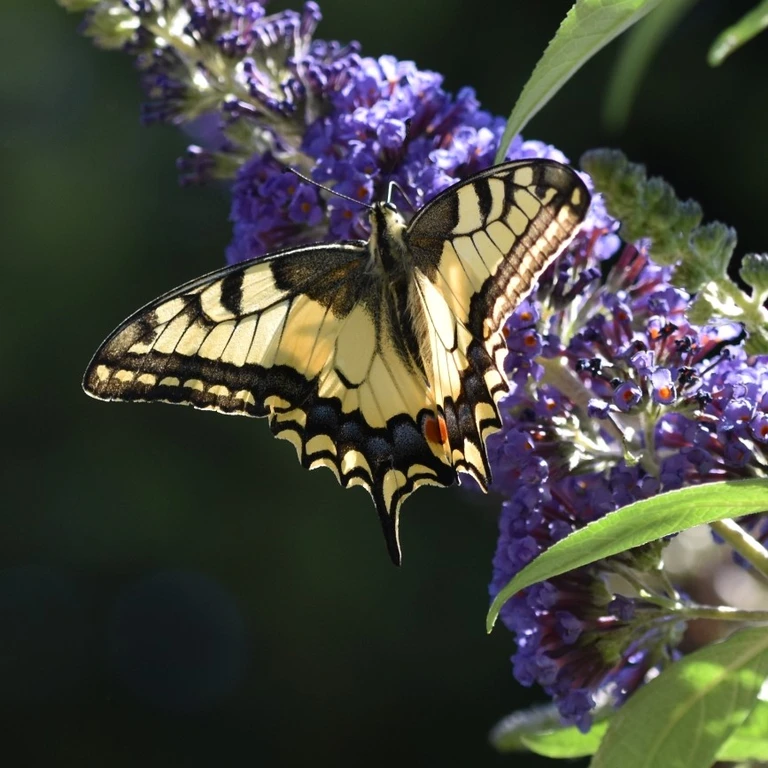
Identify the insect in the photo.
Papilio machaon
